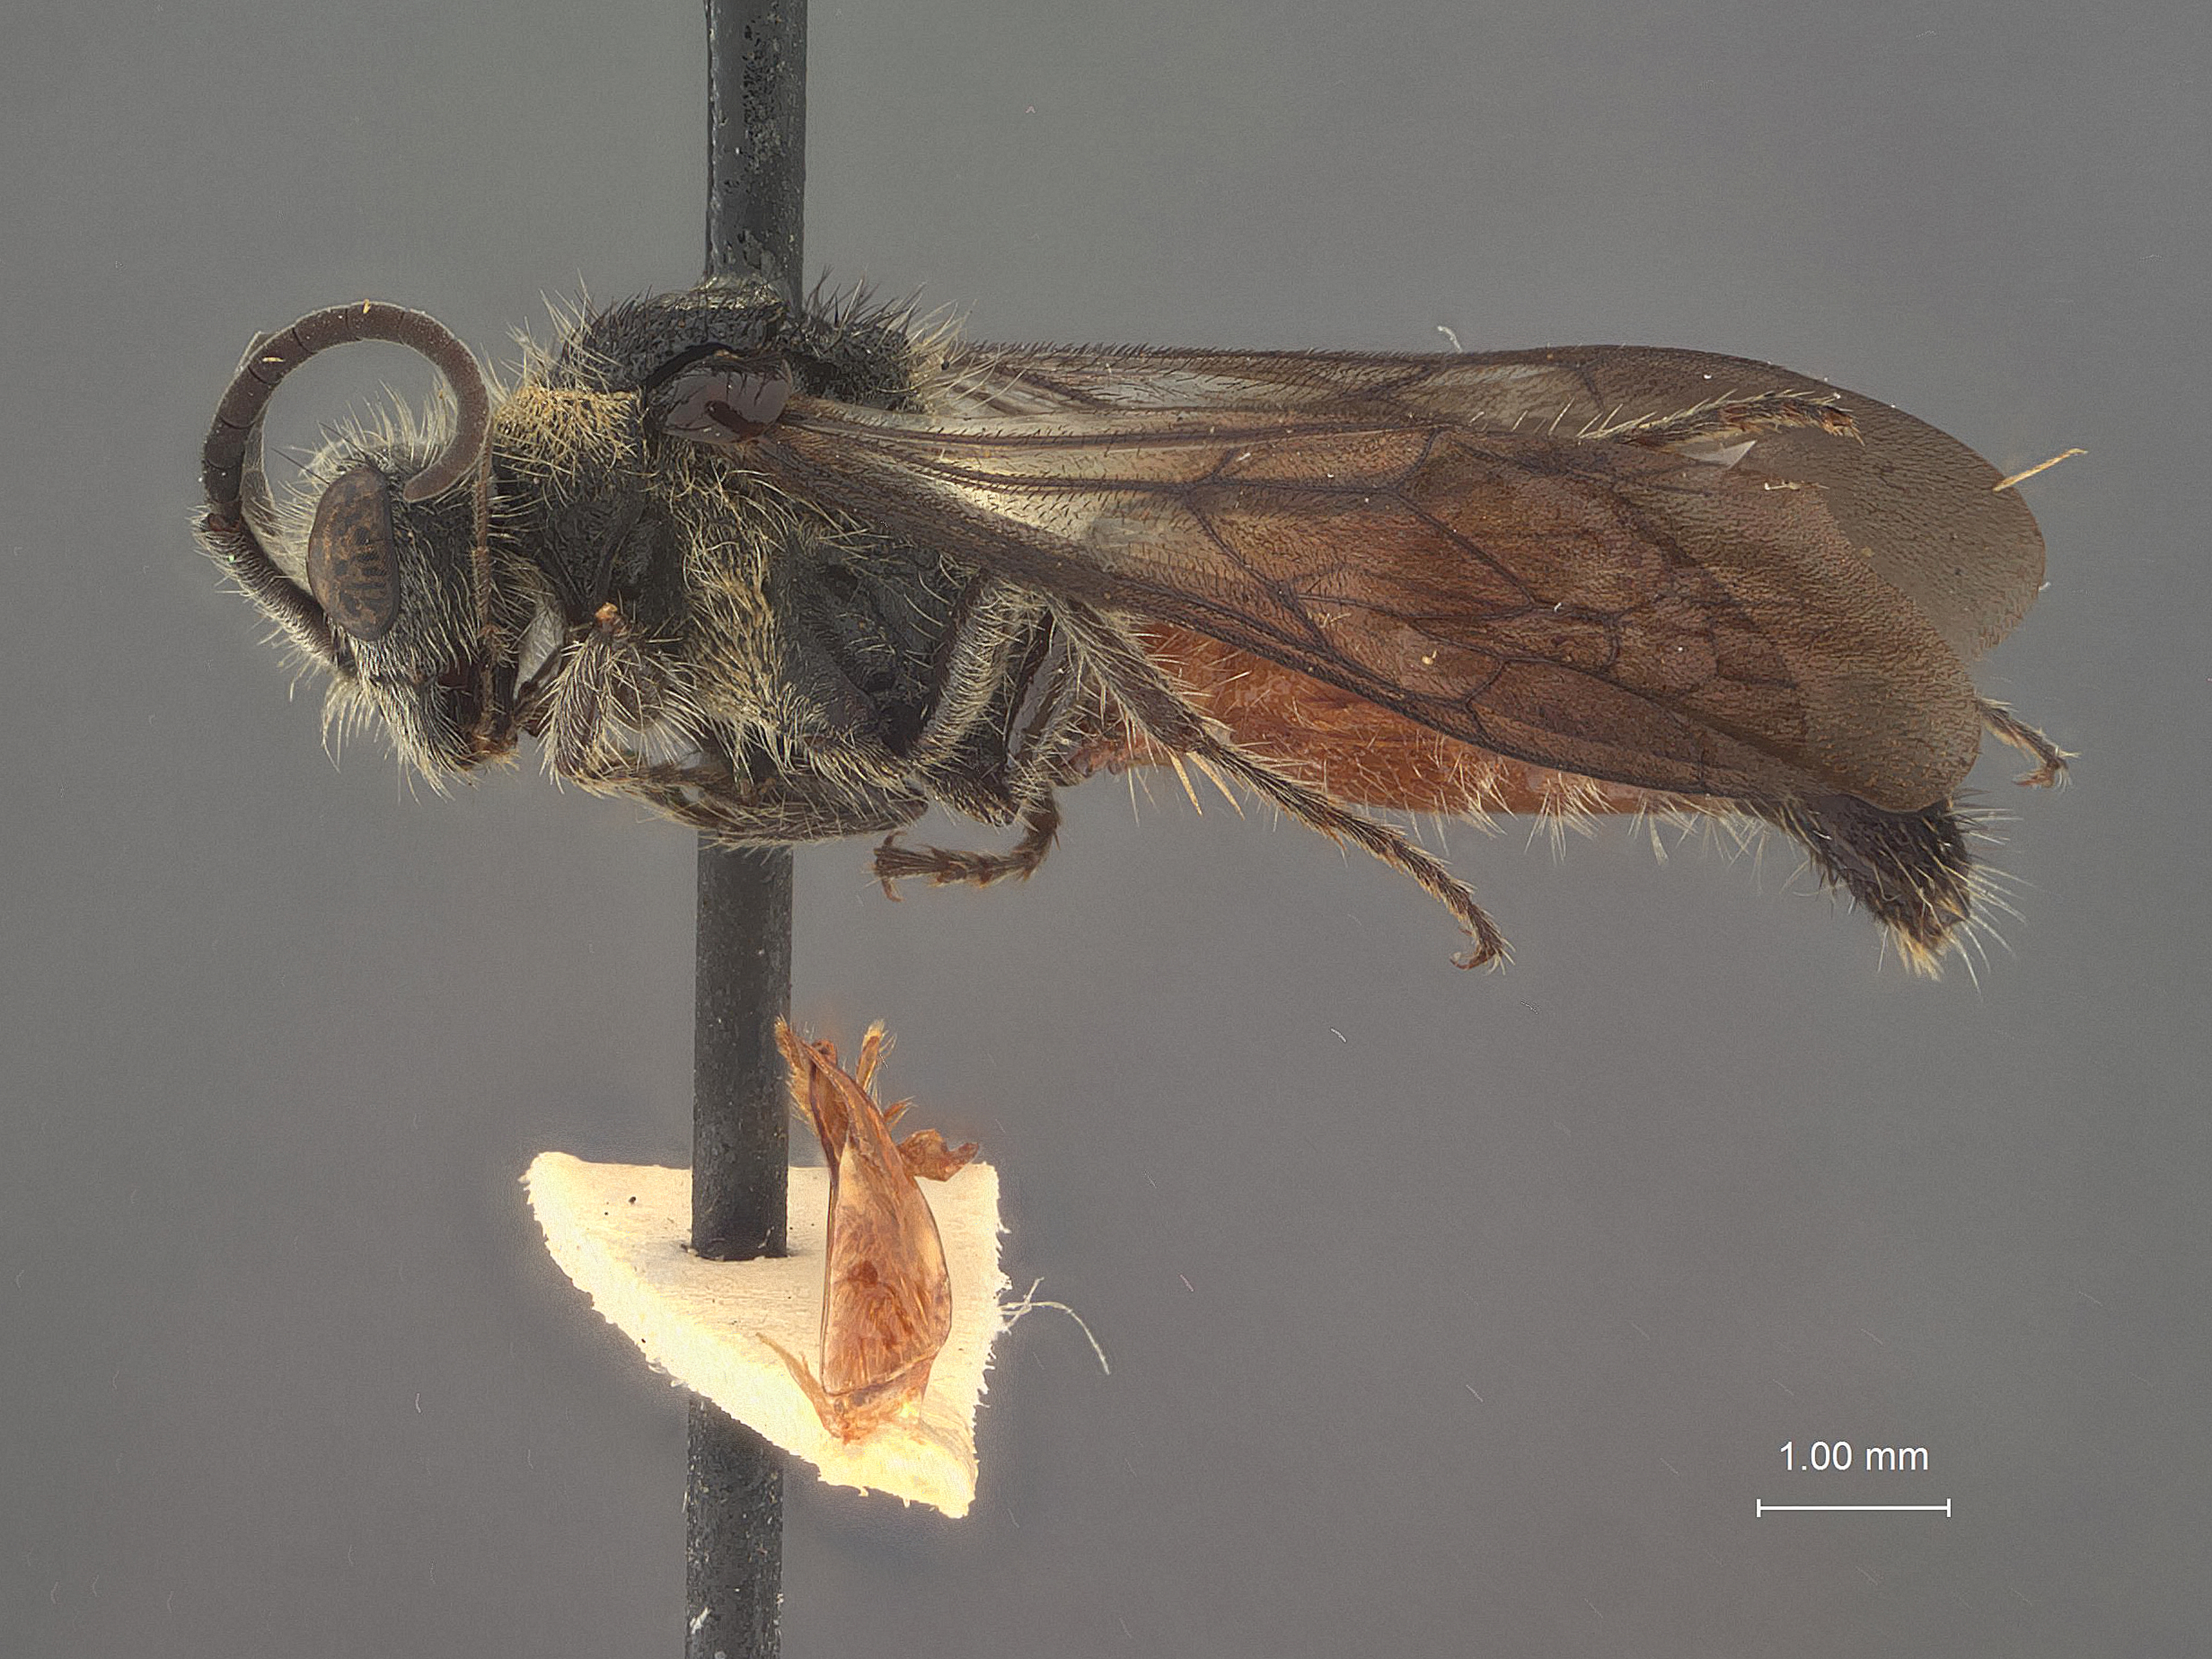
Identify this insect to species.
Timulla tethys
